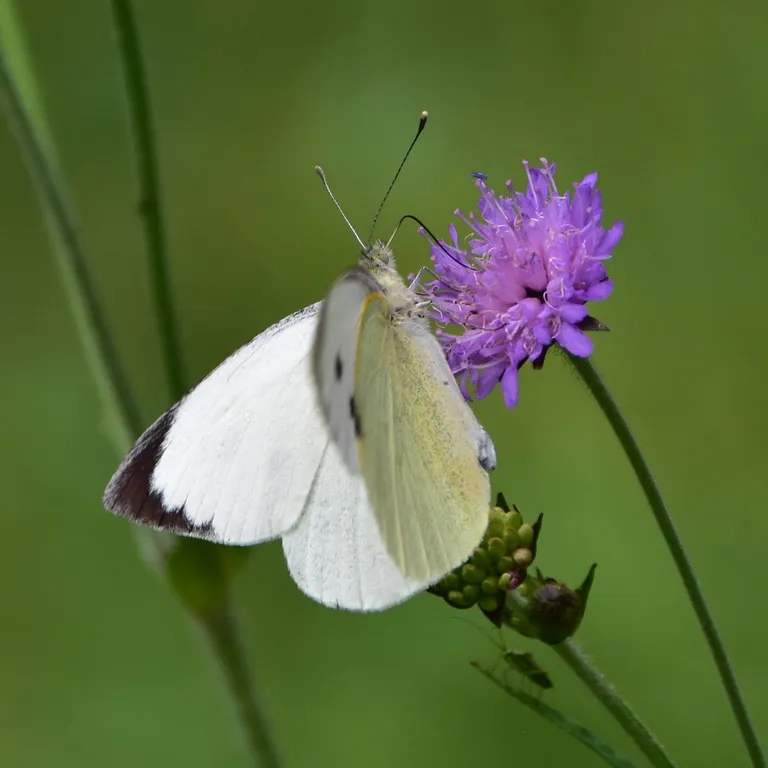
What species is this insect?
Pieris brassicae
